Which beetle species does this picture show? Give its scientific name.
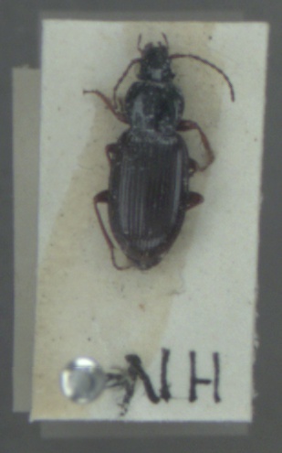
Pterostichus strenuus
